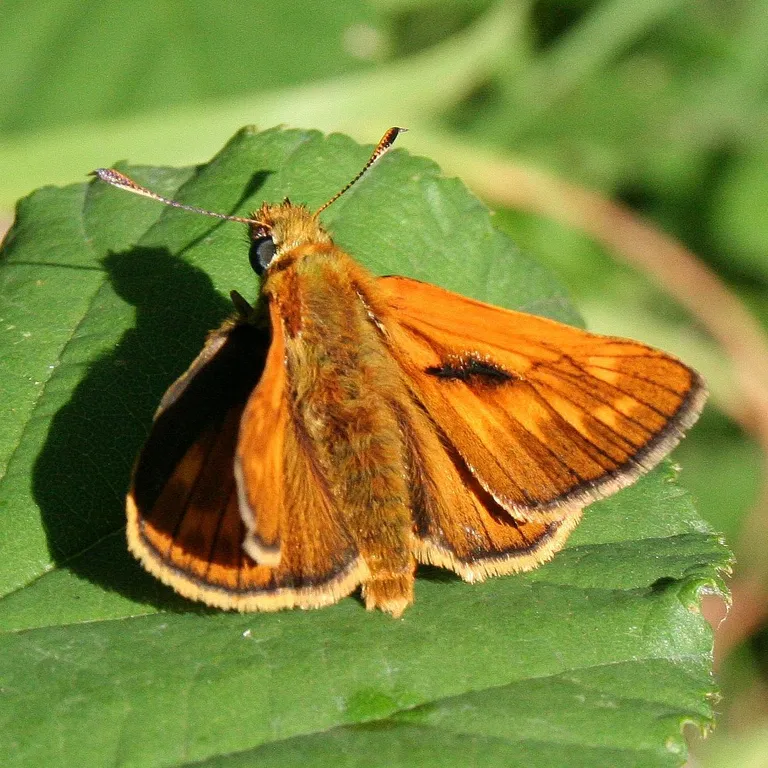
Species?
Ochlodes sylvanus (also Ochlodes venata)
